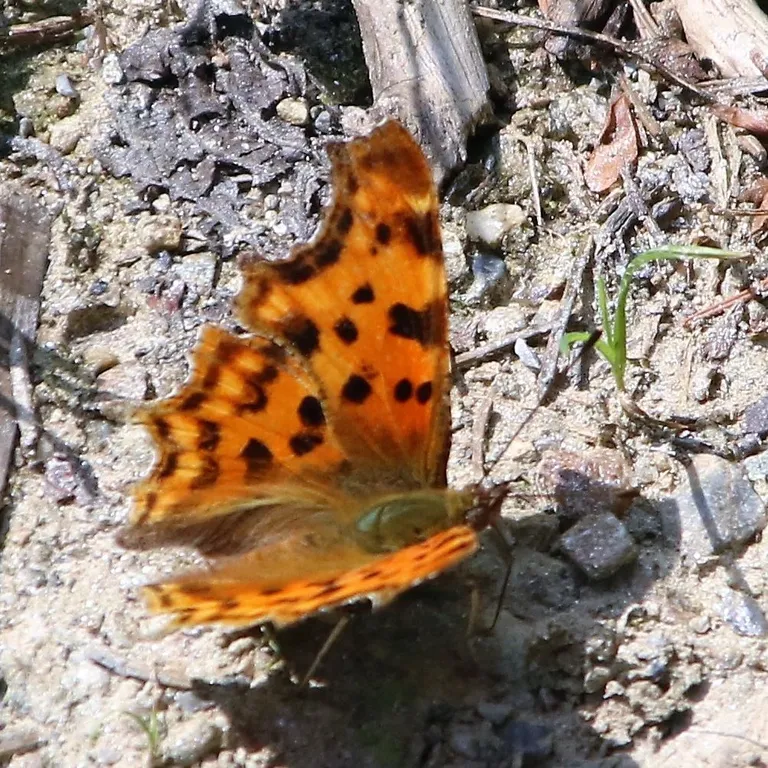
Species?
Polygonia c-album
